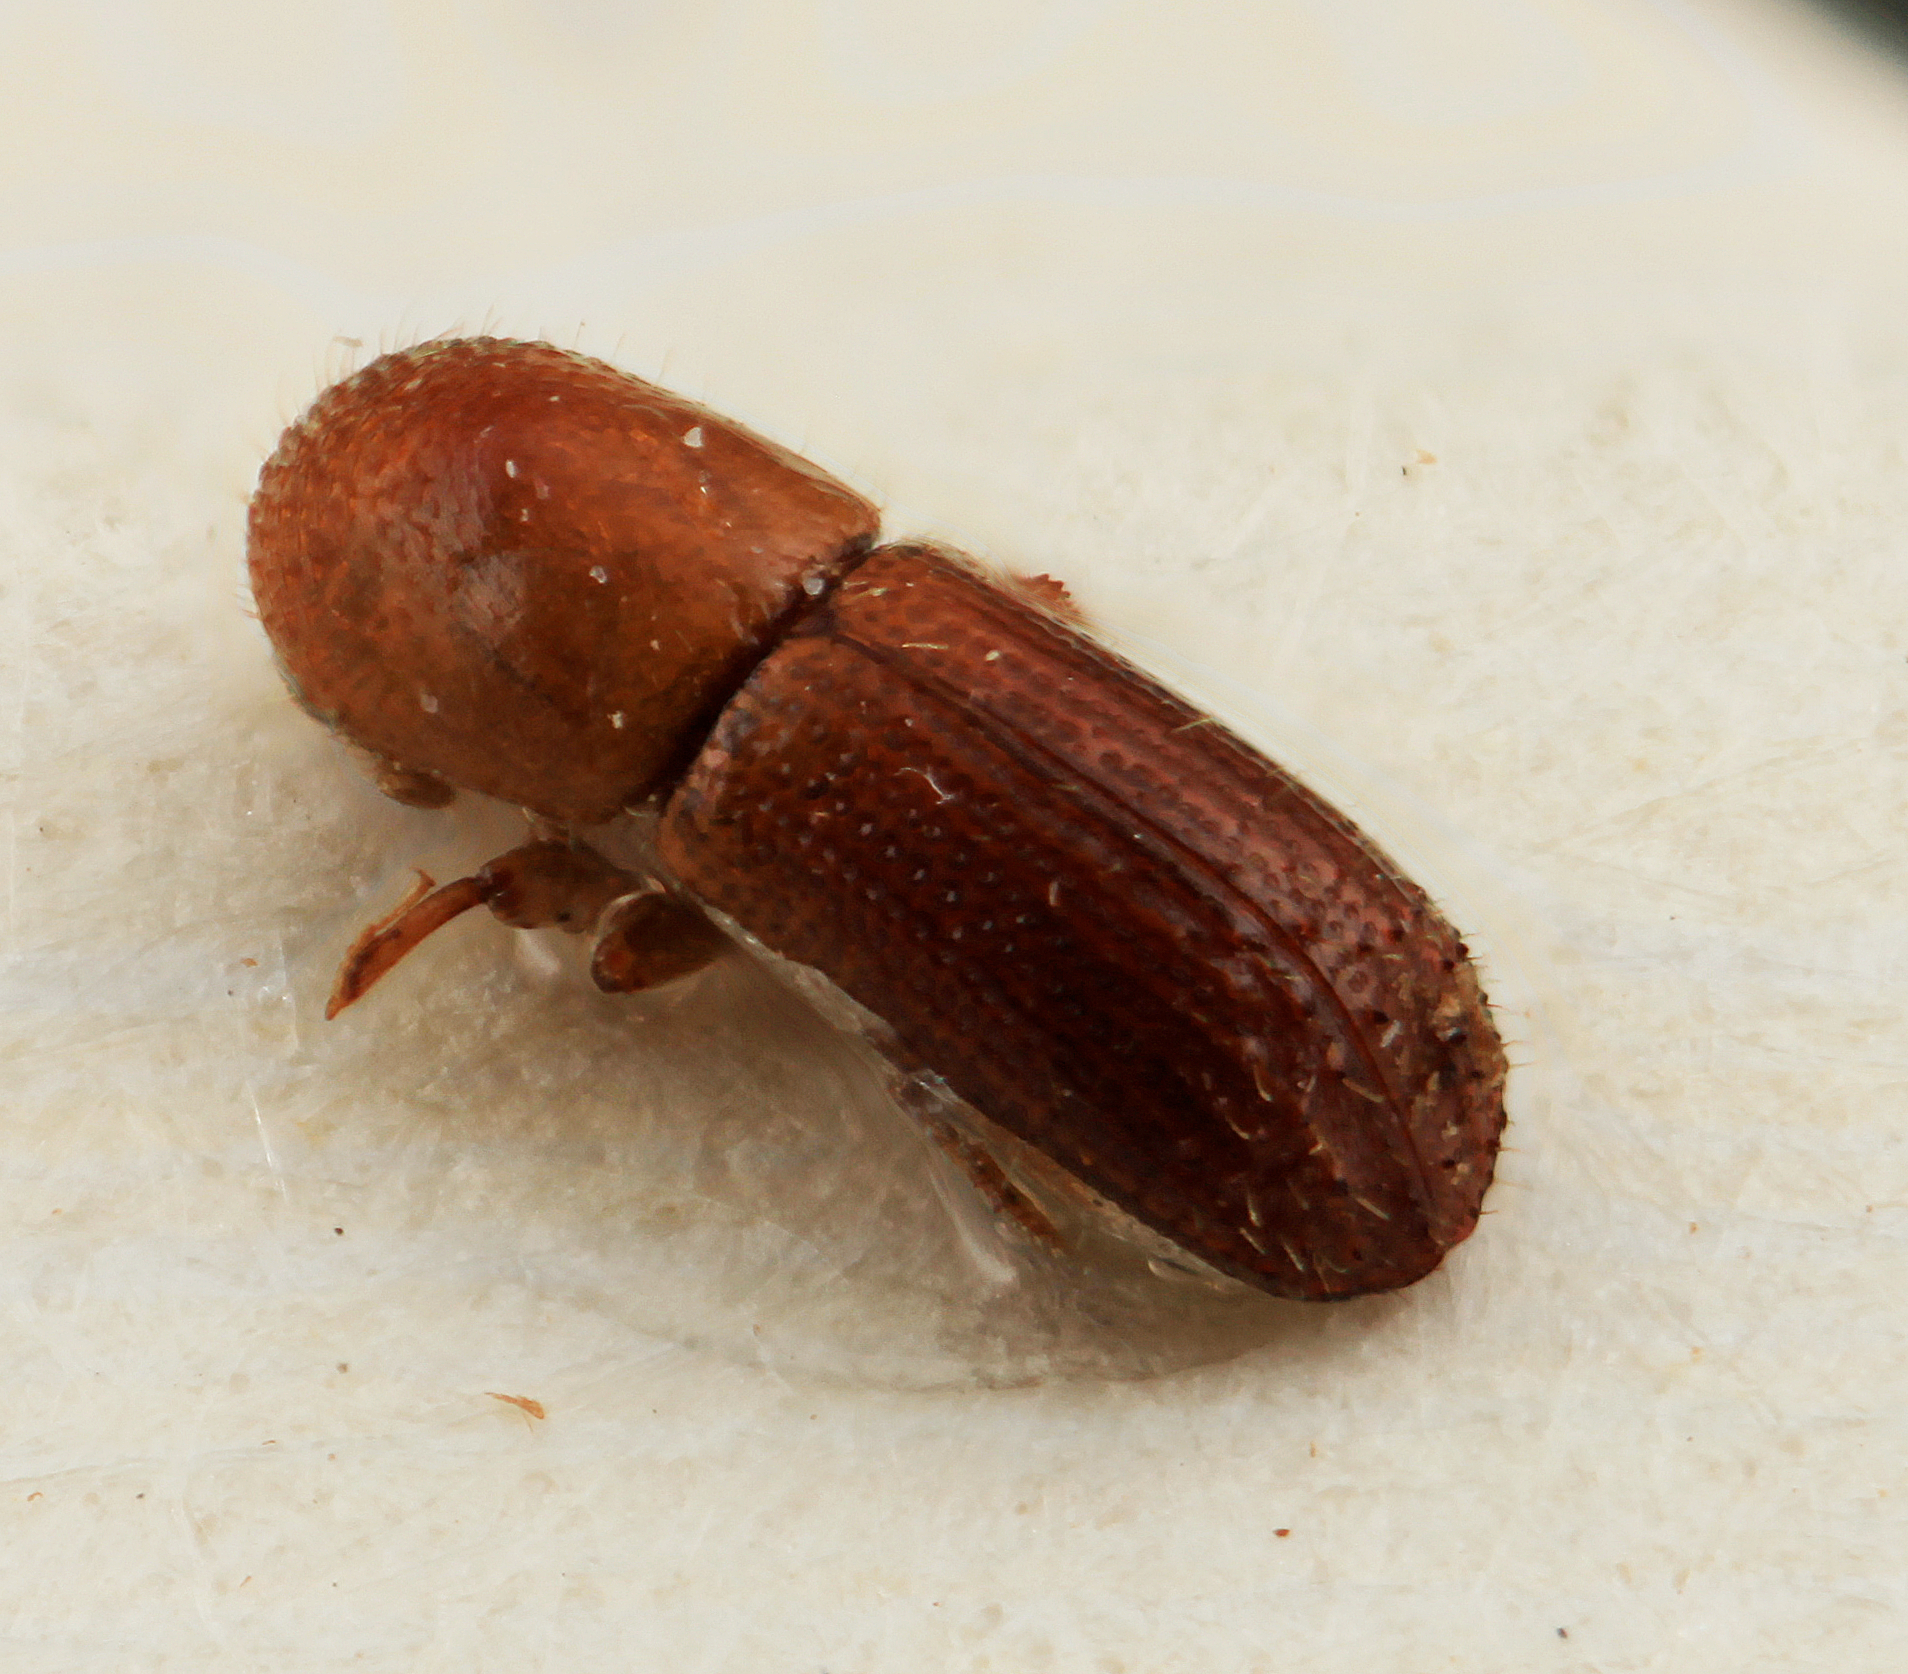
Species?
Xyleborus volutus
